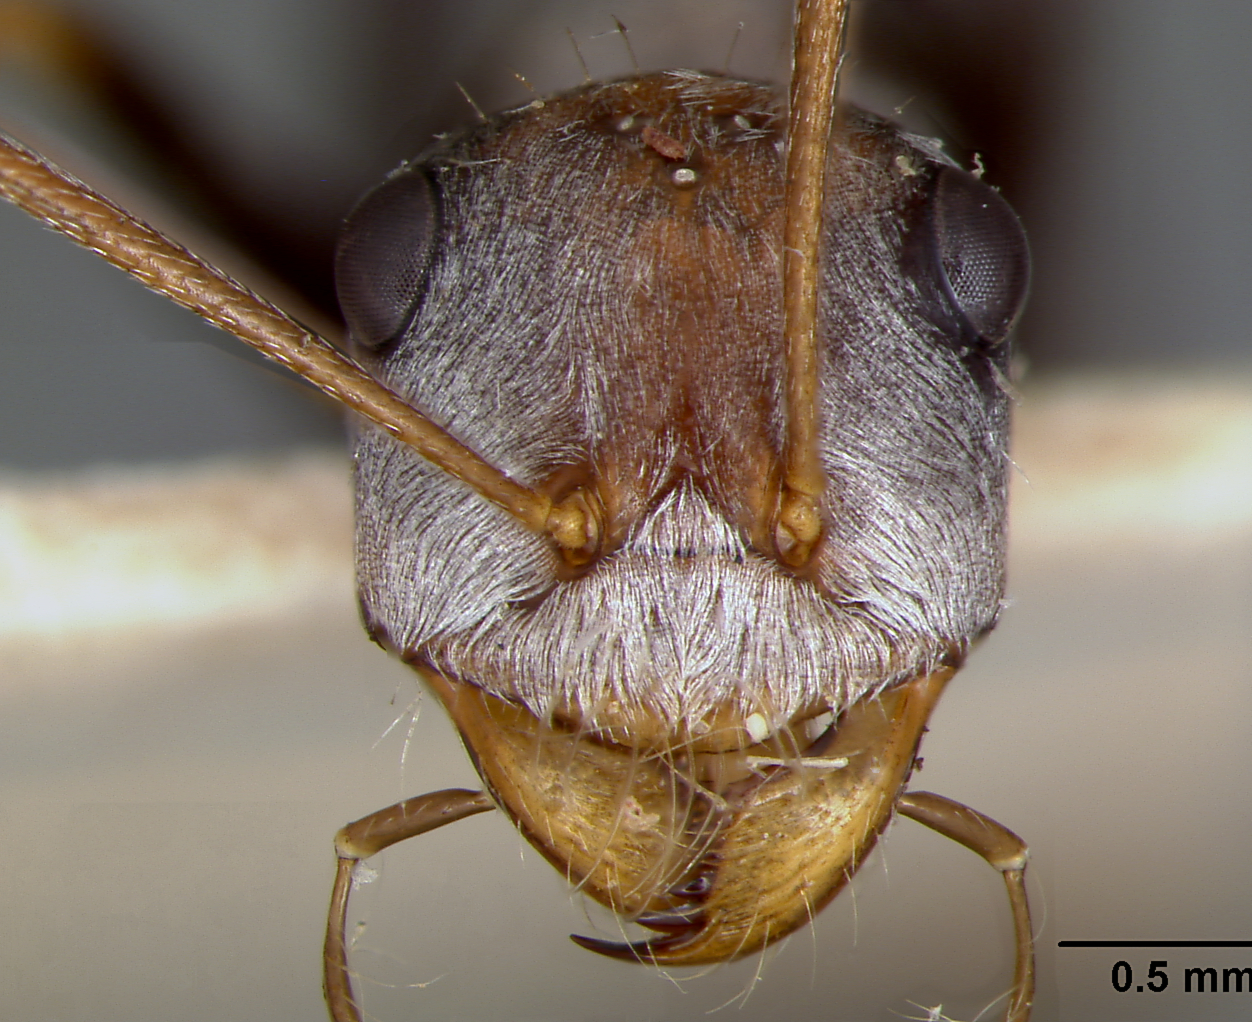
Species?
Cataglyphis bombycina
